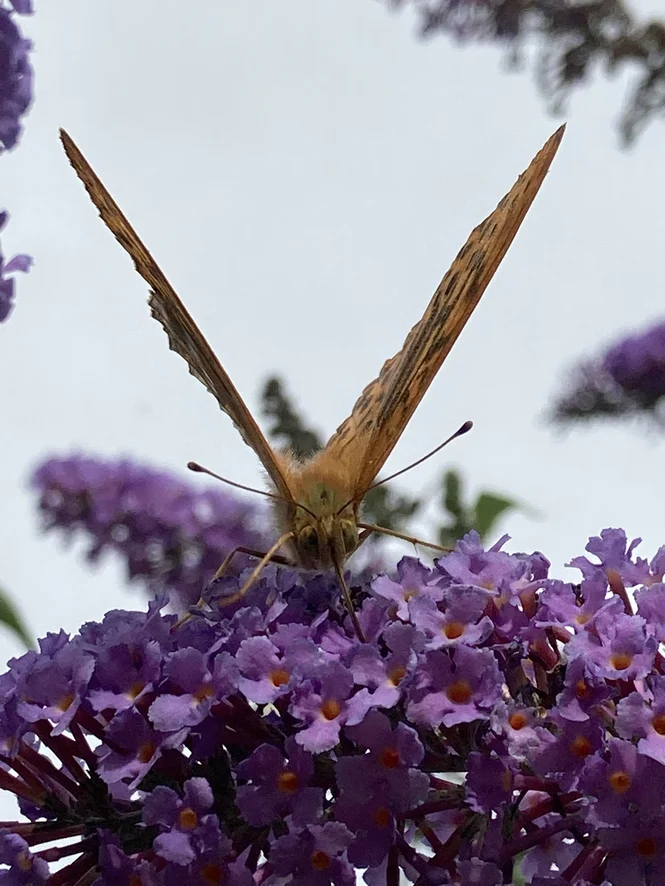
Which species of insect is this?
Argynnis paphia
